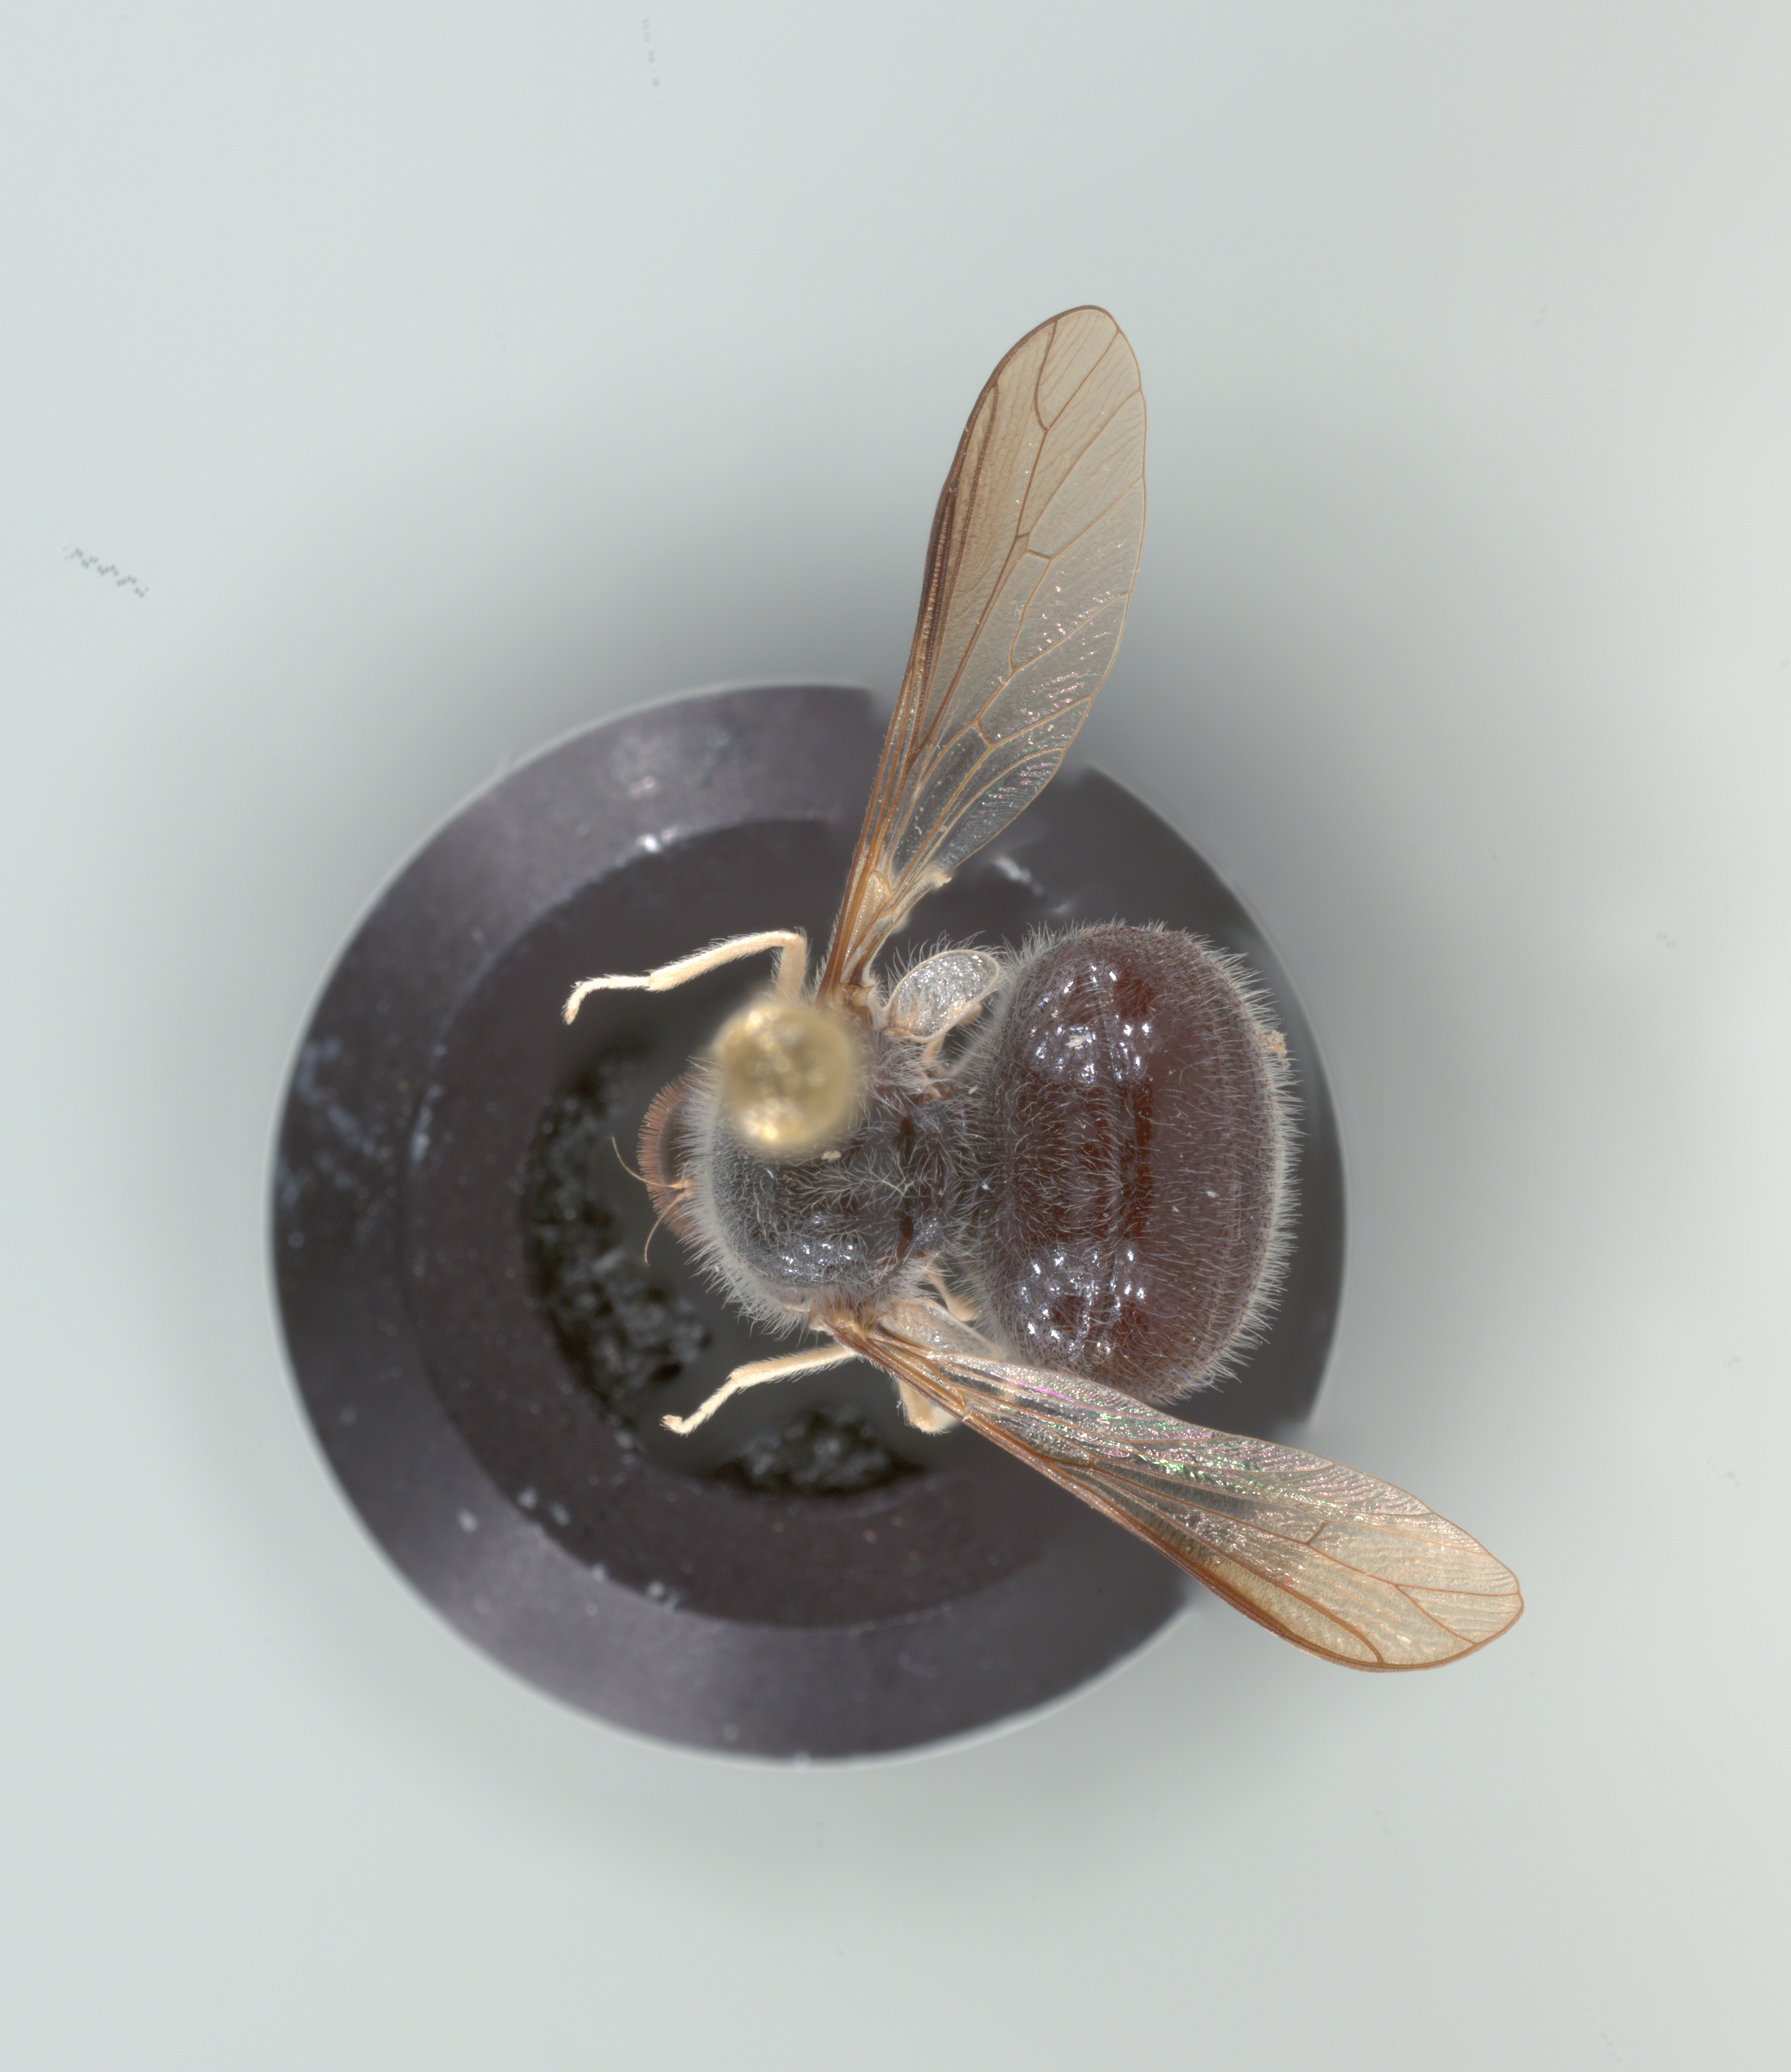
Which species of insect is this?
Turbopsebius sulphuripes
